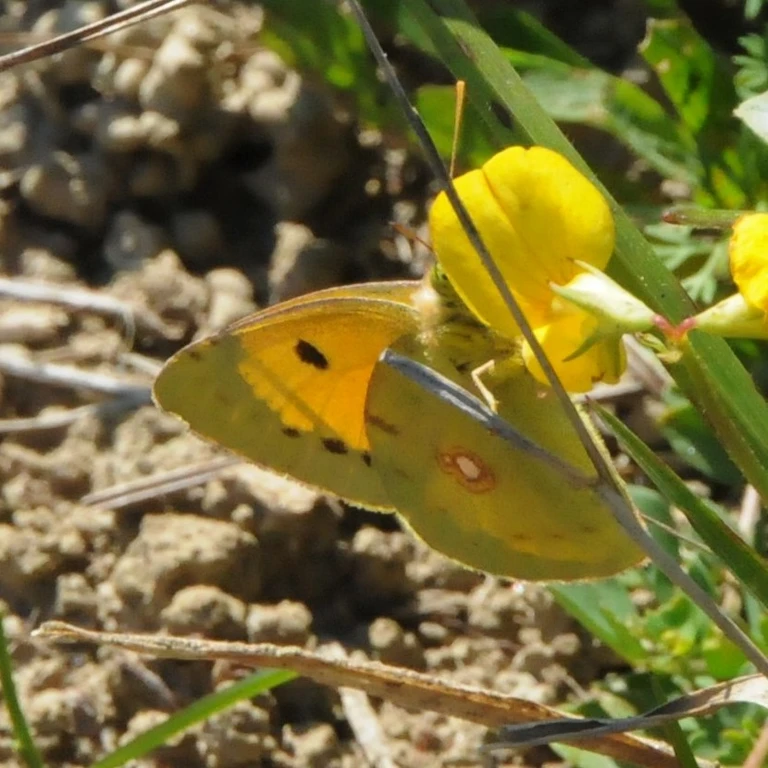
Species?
Colias croceus
